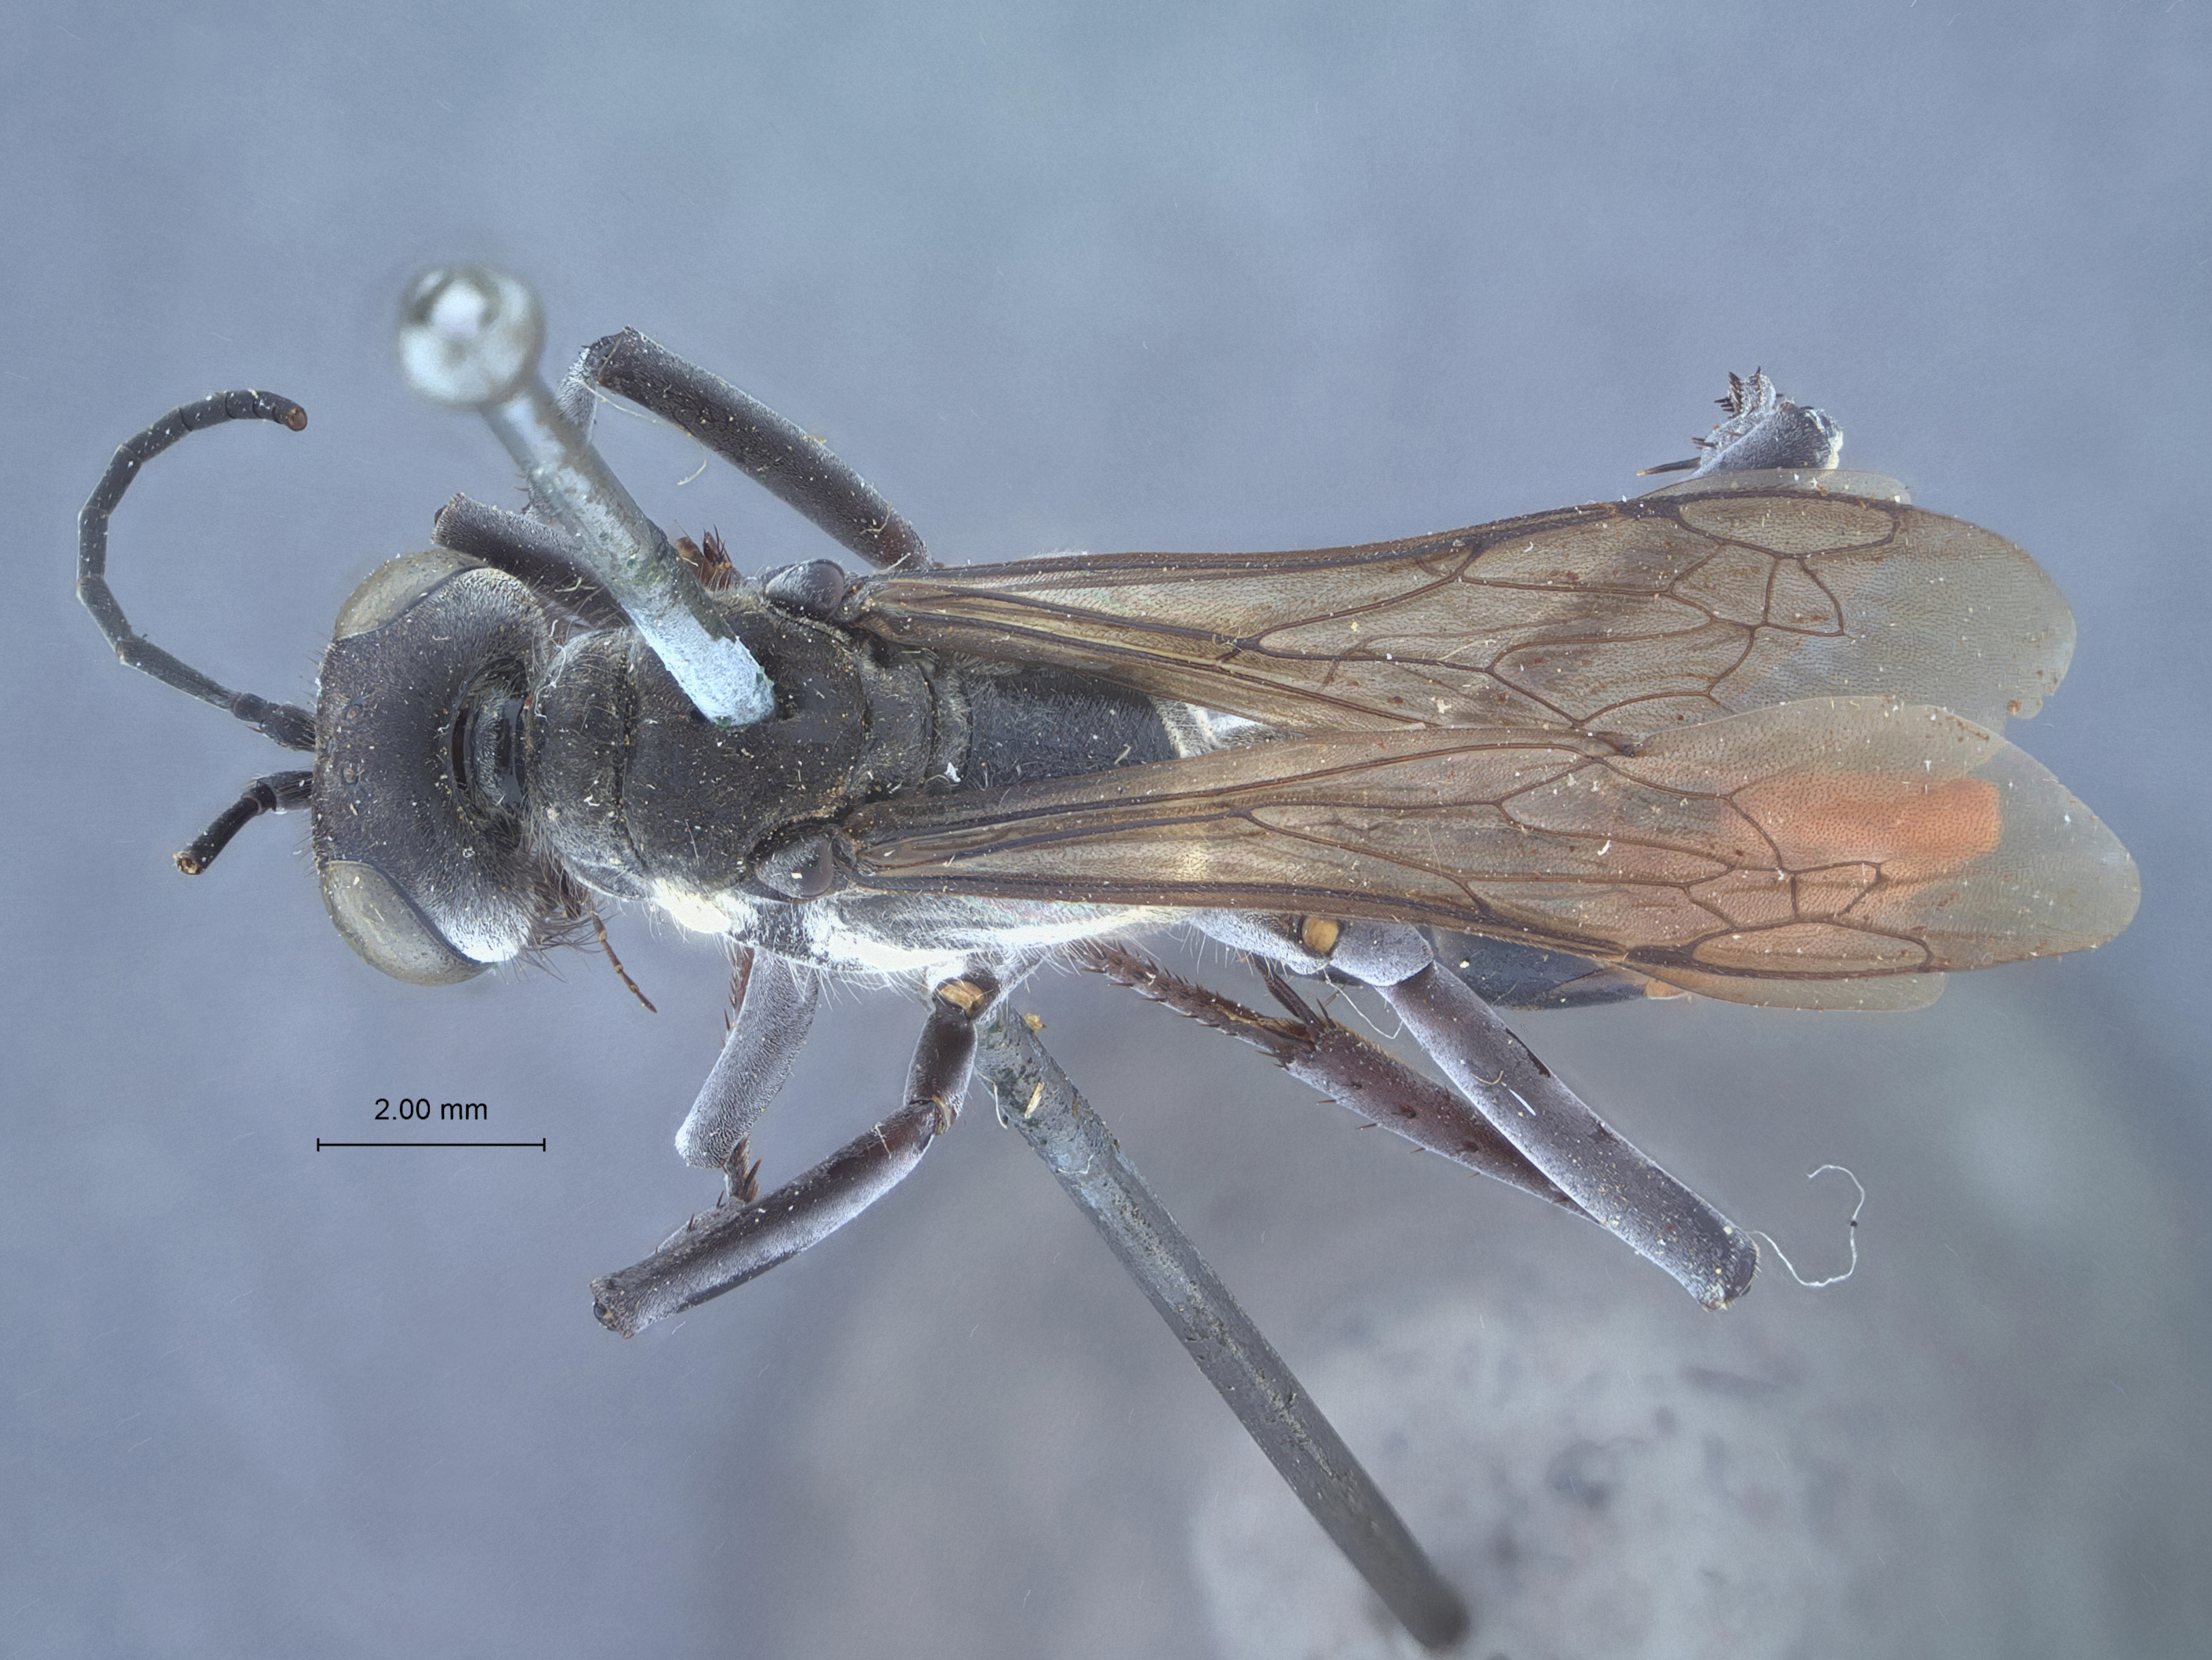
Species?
Sphex willistoni
